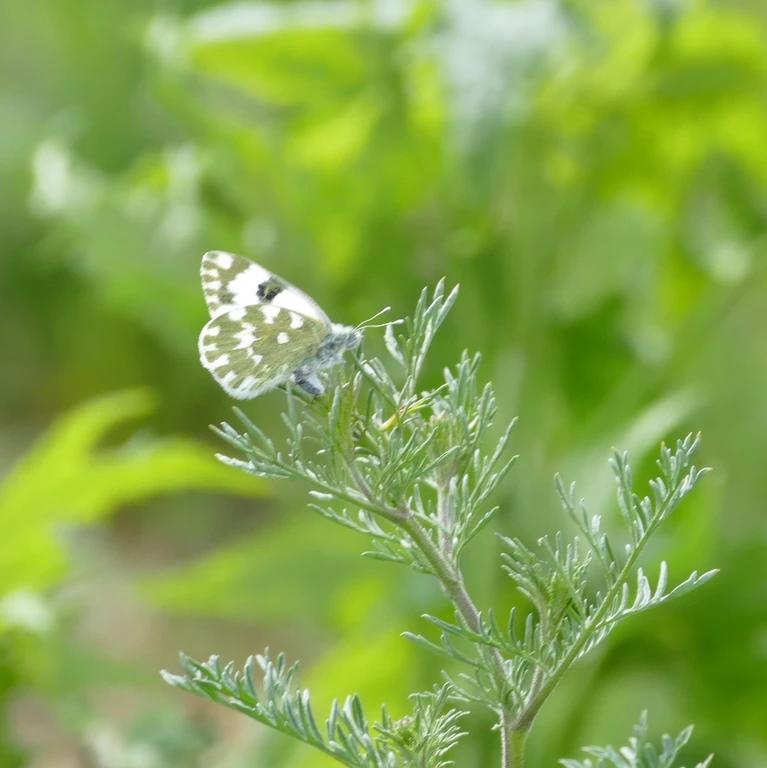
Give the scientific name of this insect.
Pontia edusa
